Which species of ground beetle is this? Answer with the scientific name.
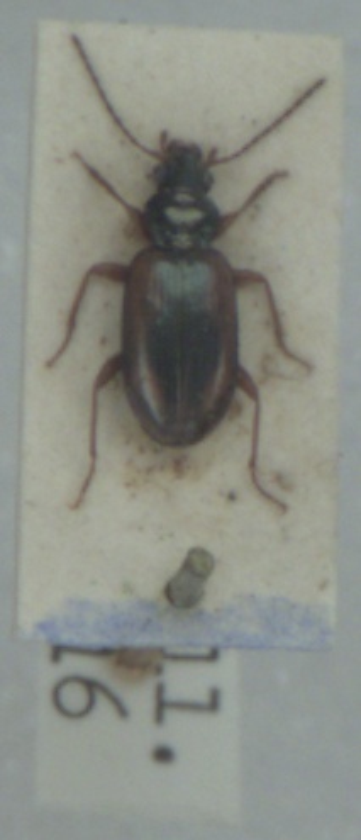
Bembidion maritimum
